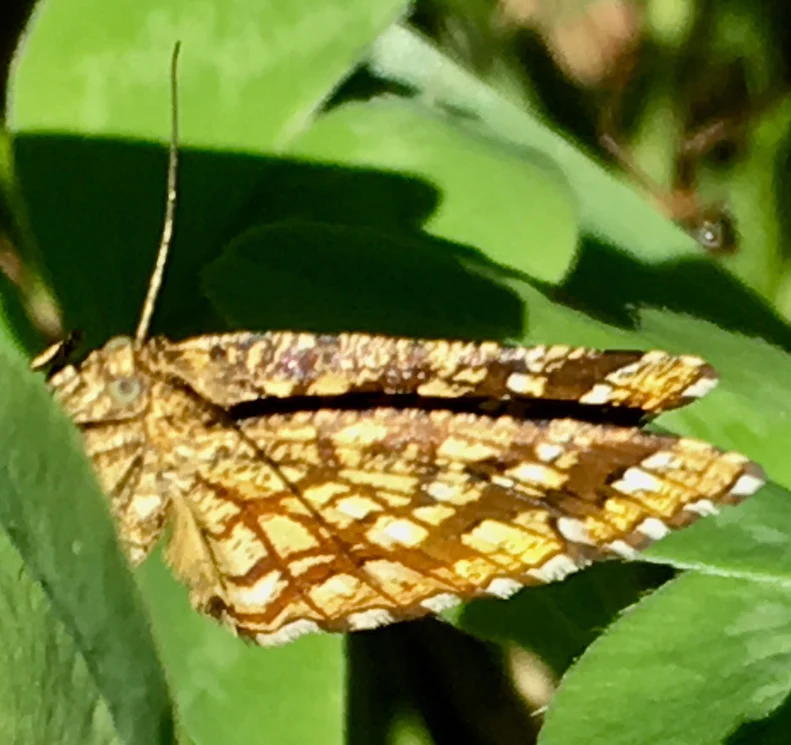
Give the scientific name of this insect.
Chiasmia clathrata
